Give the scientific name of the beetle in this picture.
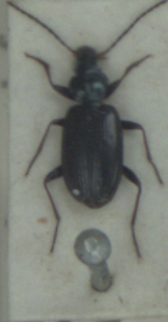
Bembidion atrocaeruleum
